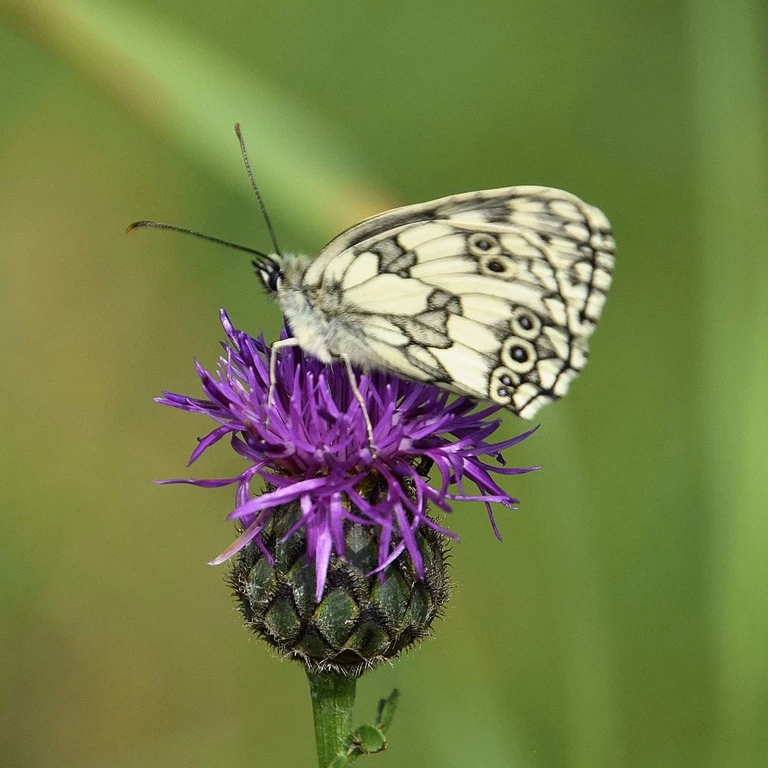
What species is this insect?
Melanargia galathea
